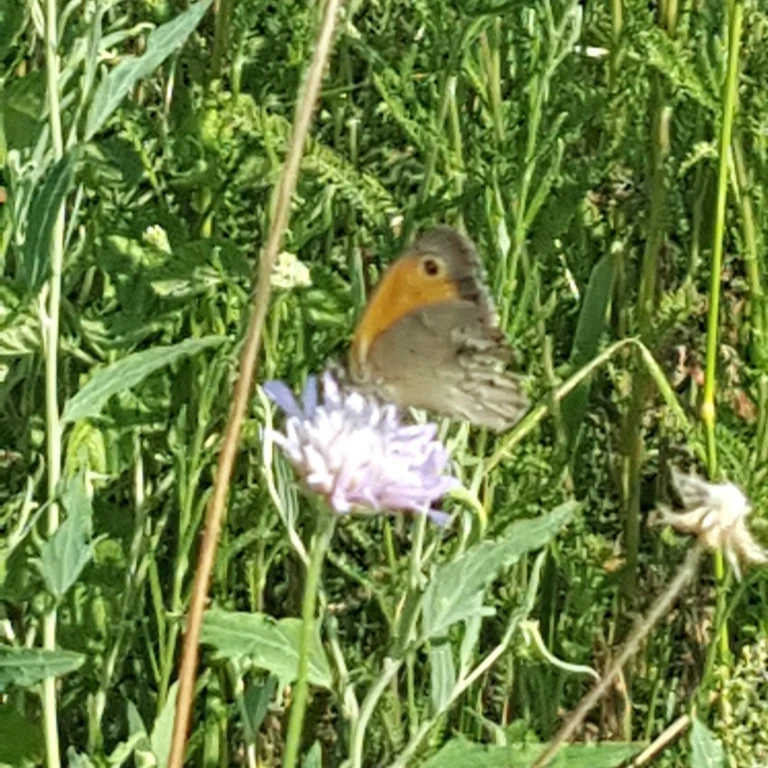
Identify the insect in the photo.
Maniola jurtina
